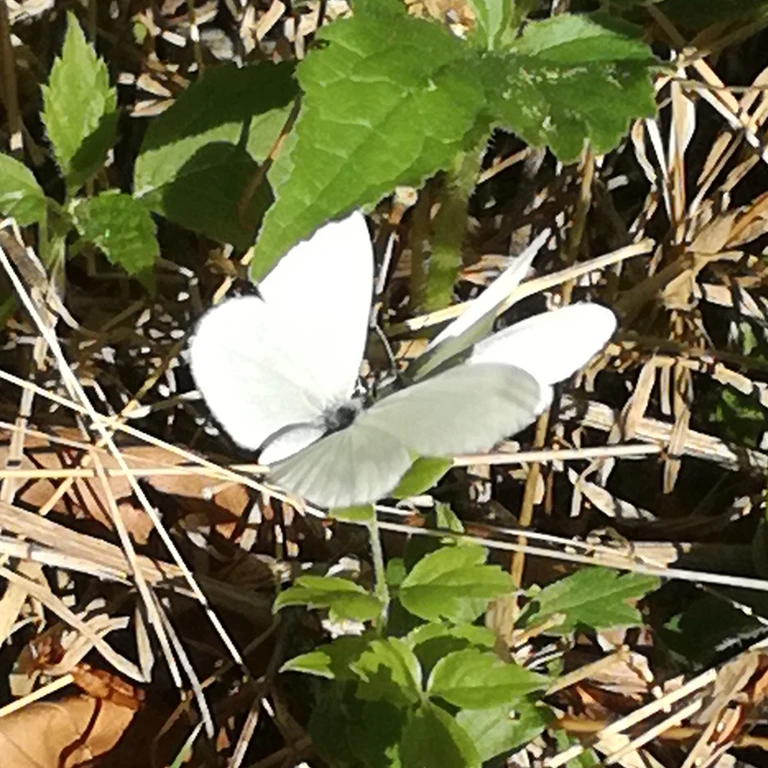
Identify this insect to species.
Leptidea sinapis/juvernica
